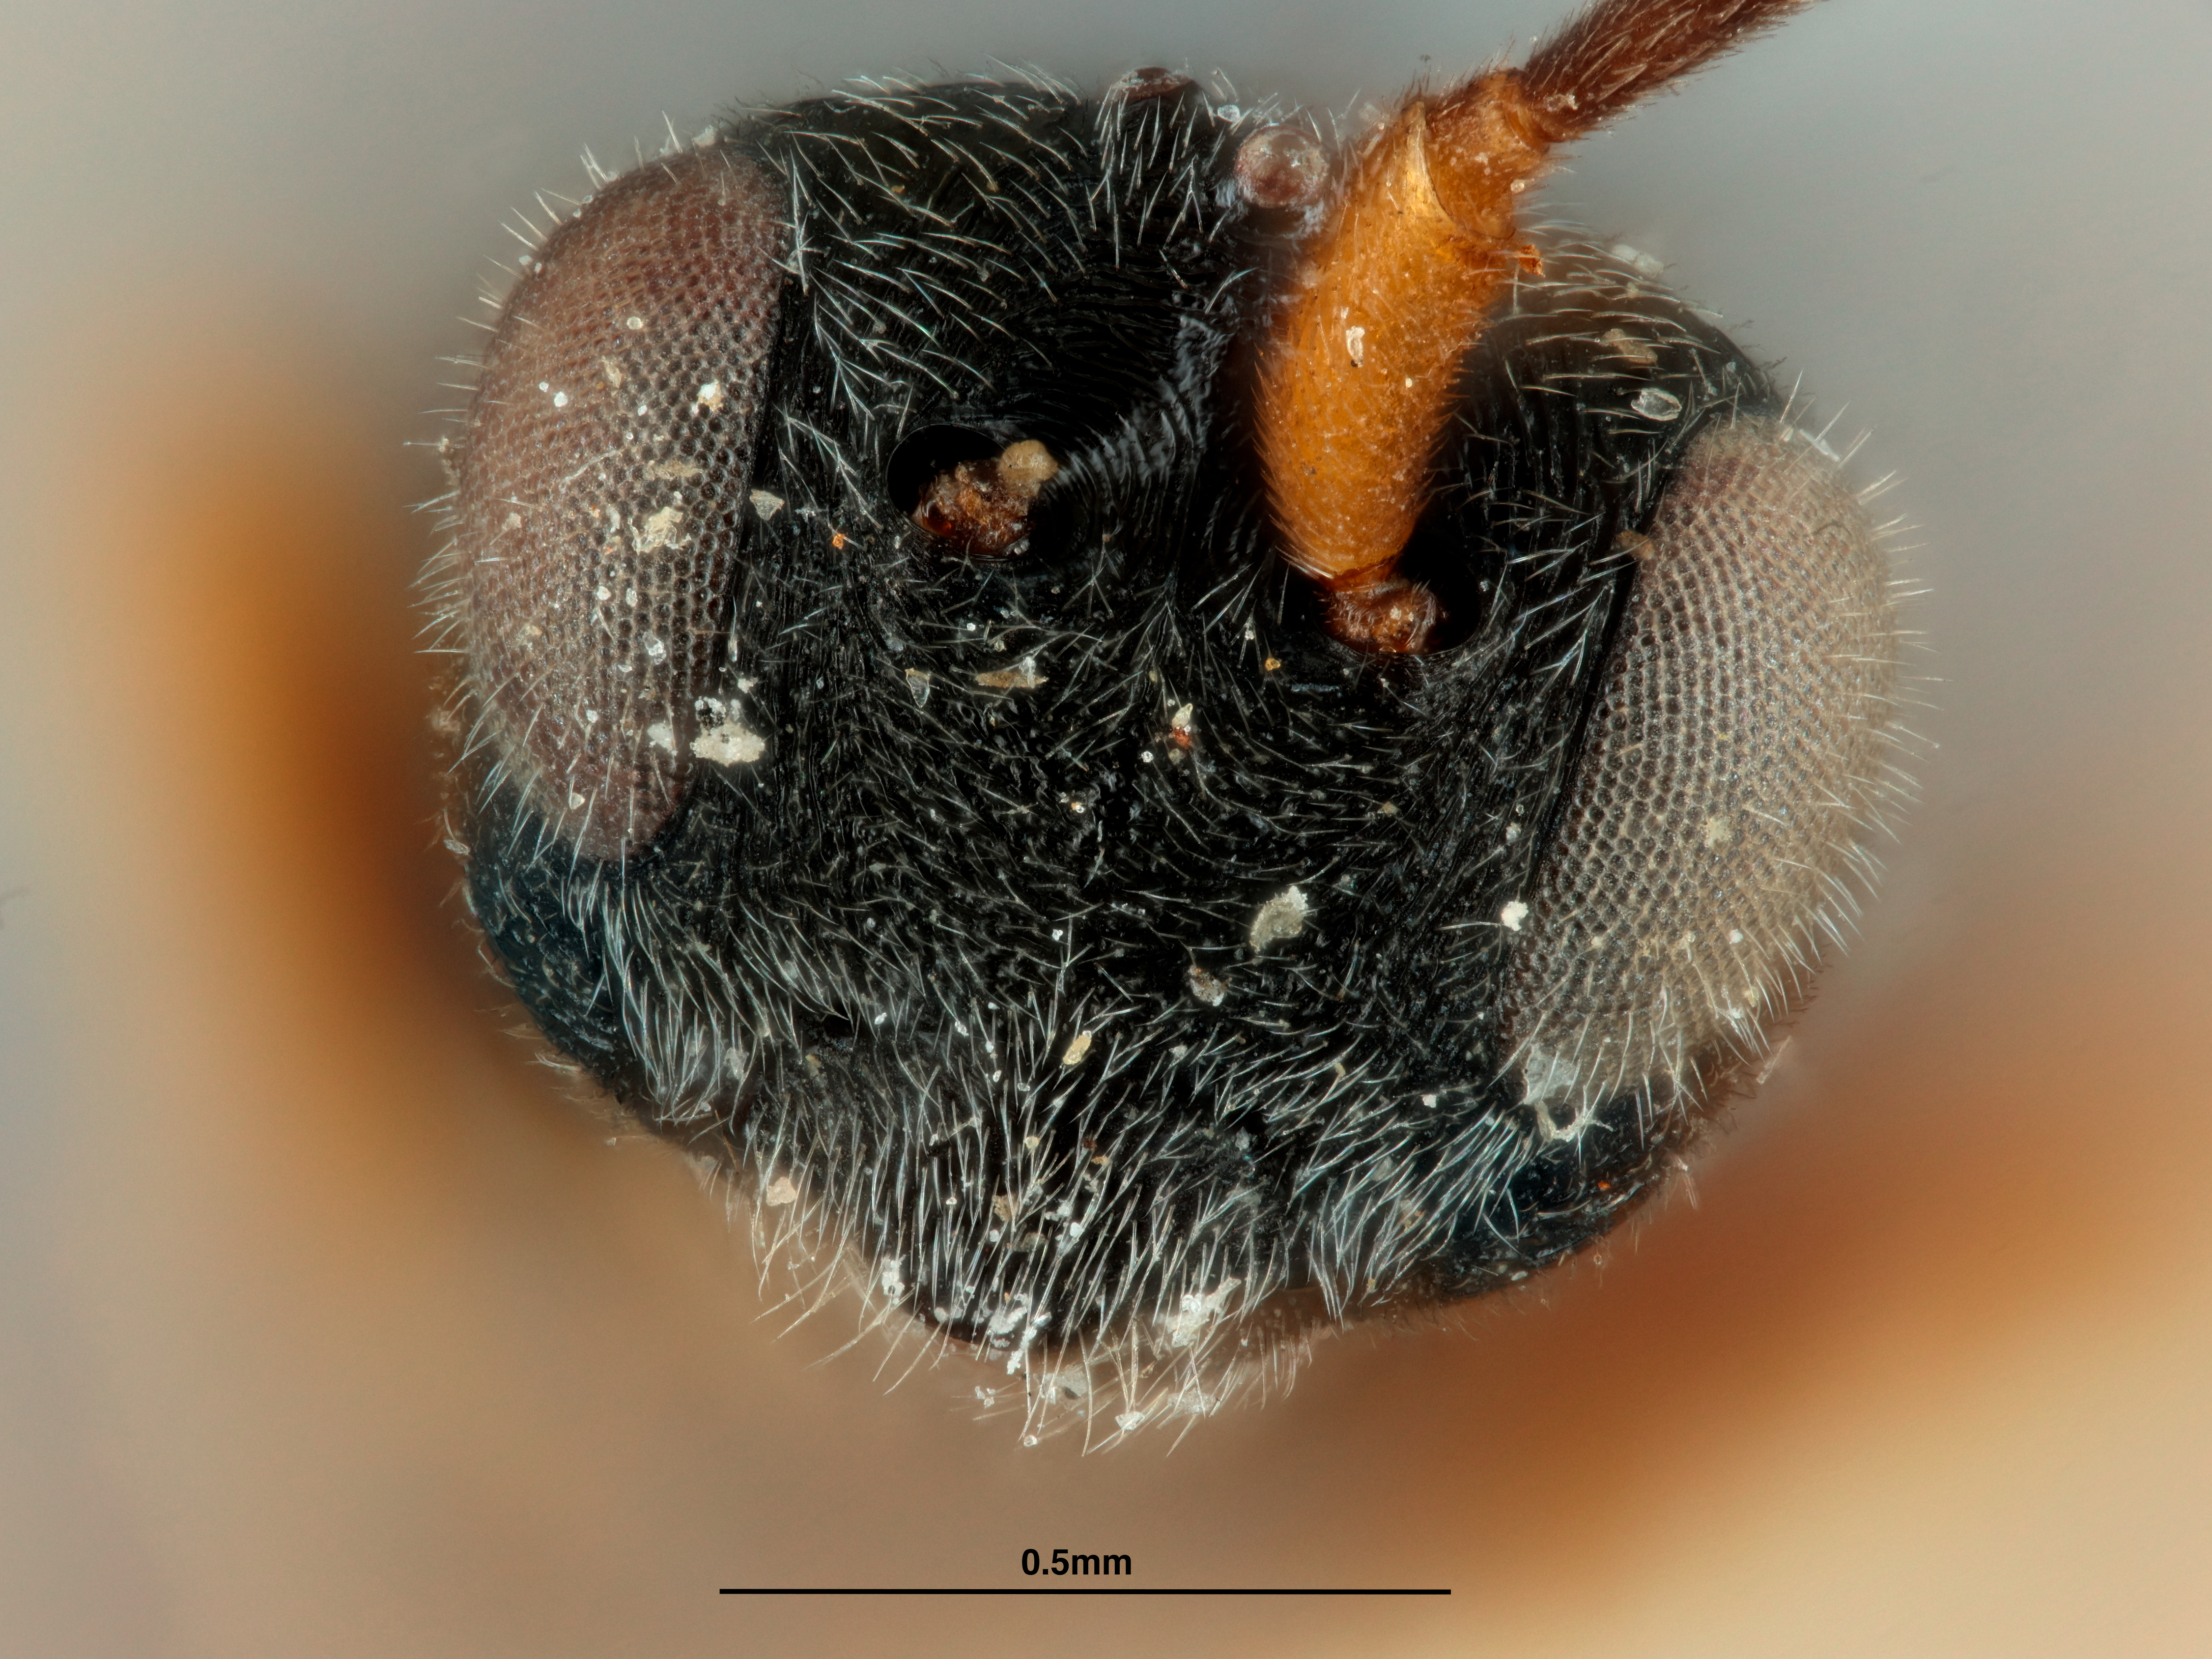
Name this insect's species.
Chelonella pectinophorae
